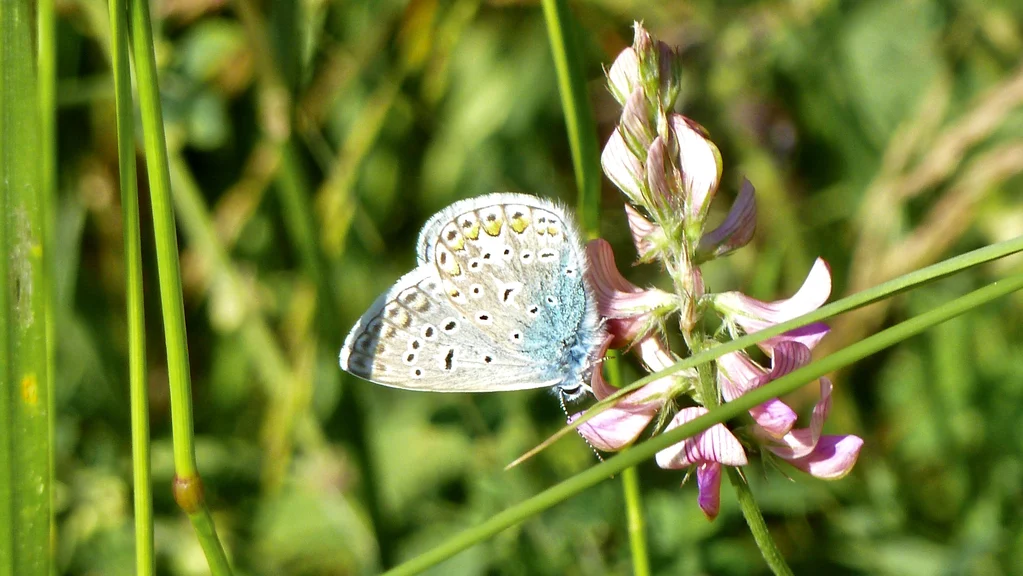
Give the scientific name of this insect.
Polyommatus icarus
